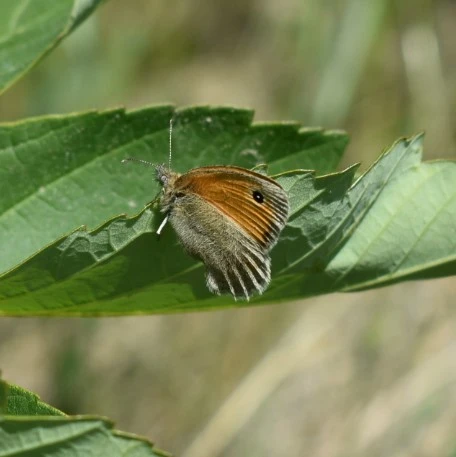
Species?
Coenonympha pamphilus
